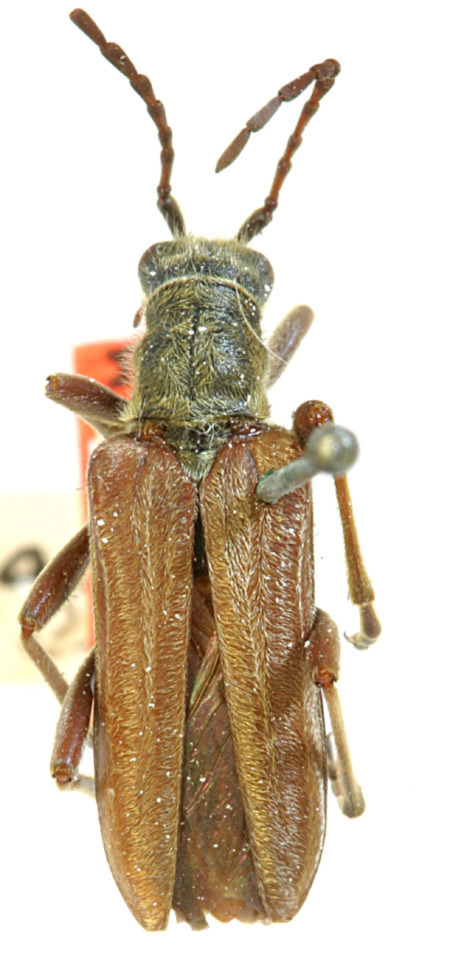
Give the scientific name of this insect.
Stenocorus vestitus (also Stenocorus sericatus)
